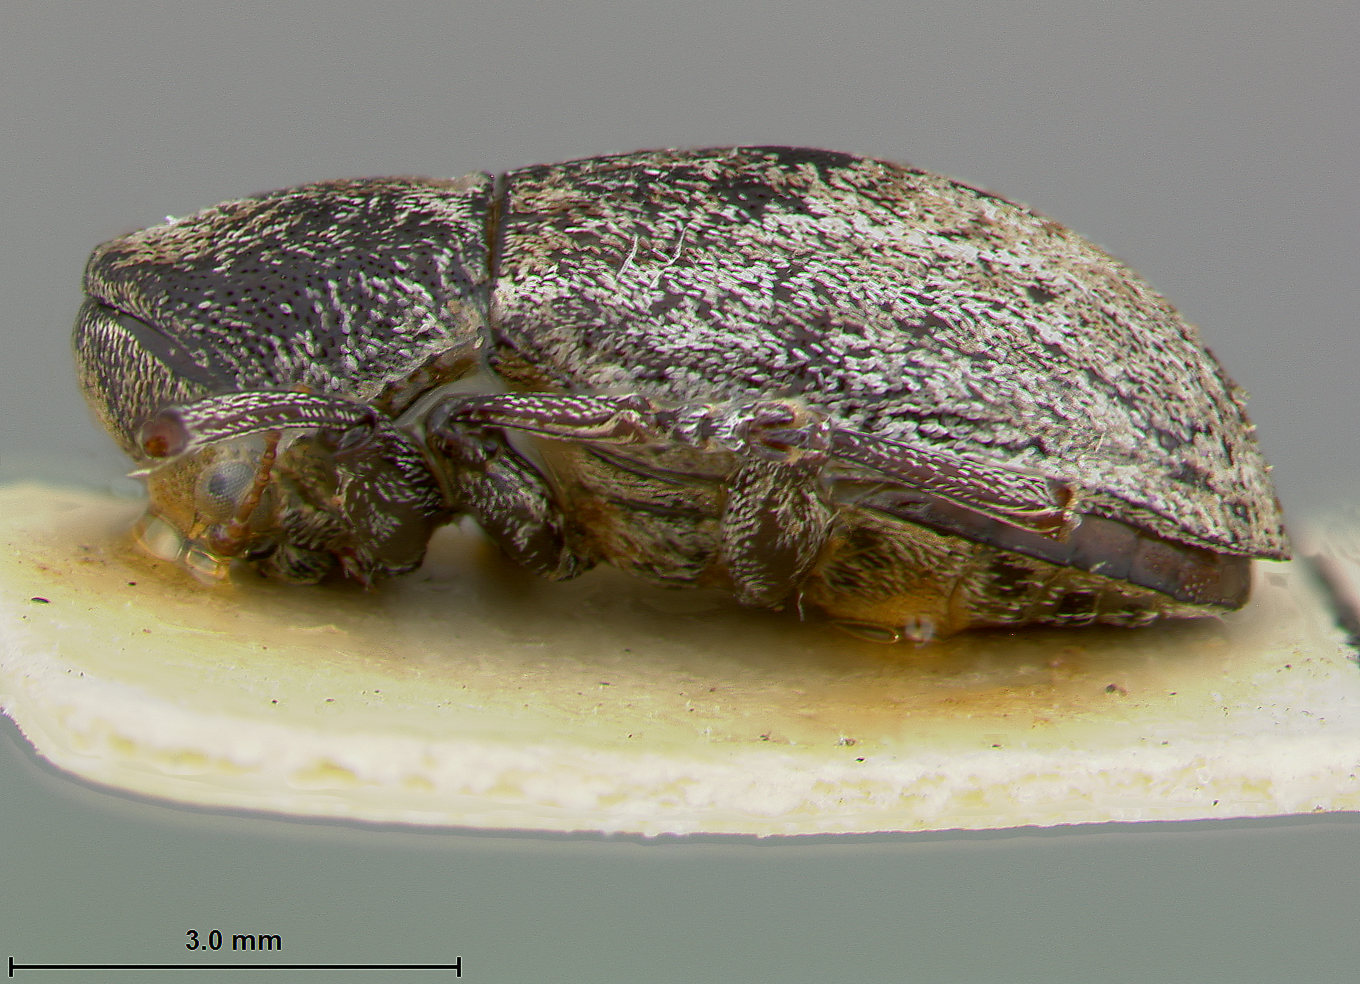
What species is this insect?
Myochrous chacoensis
